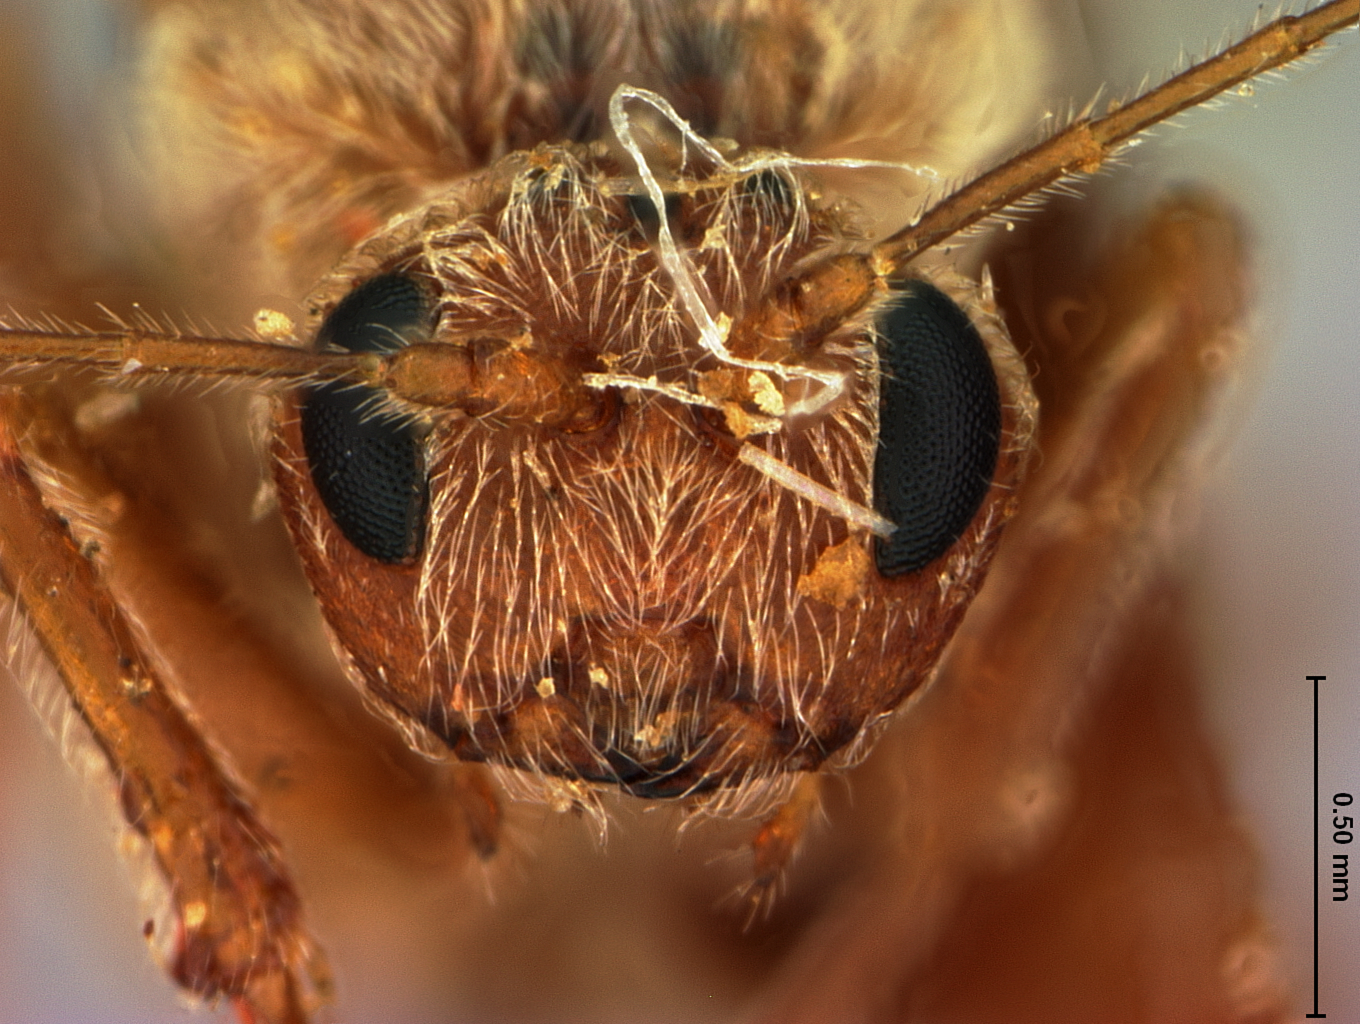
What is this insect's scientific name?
Cynips maculosa
